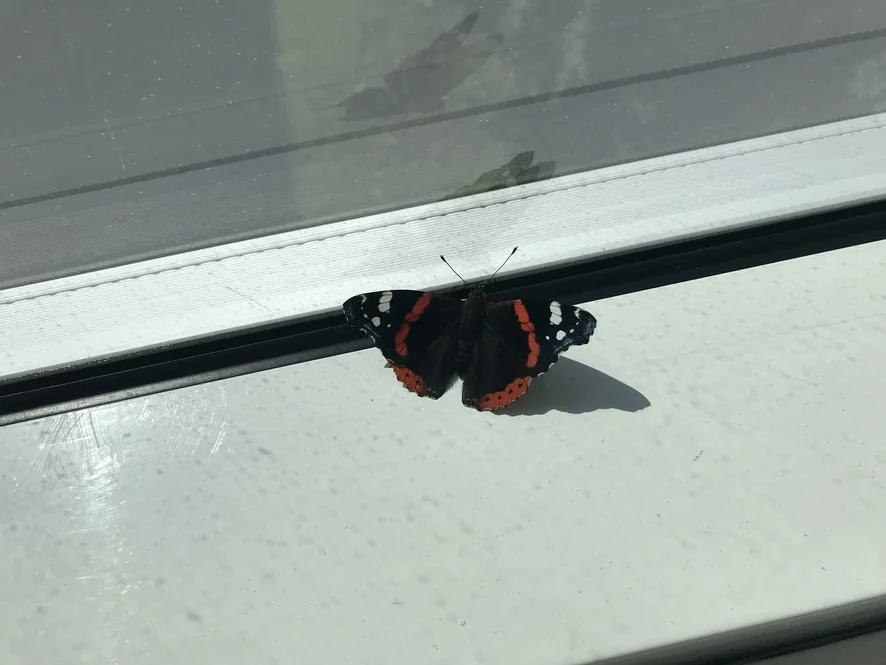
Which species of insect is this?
Vanessa atalanta
